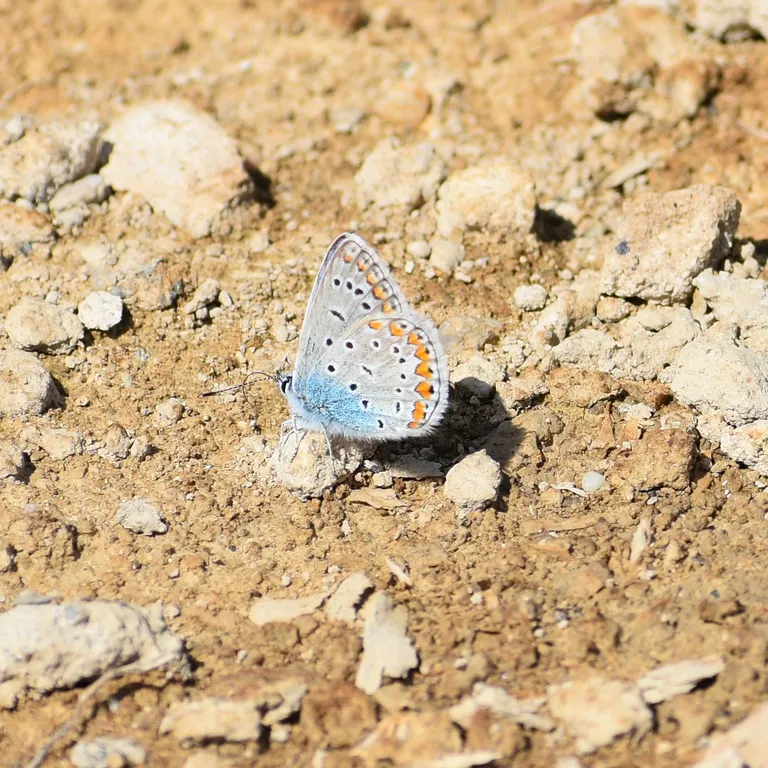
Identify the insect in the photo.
Polyommatus icarus
